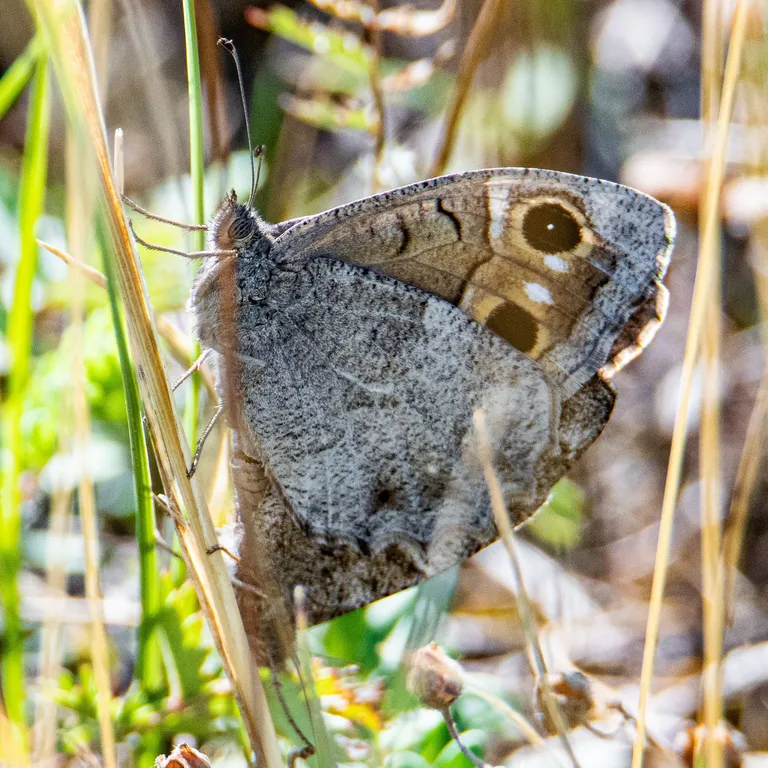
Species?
Hipparchia statilinus
